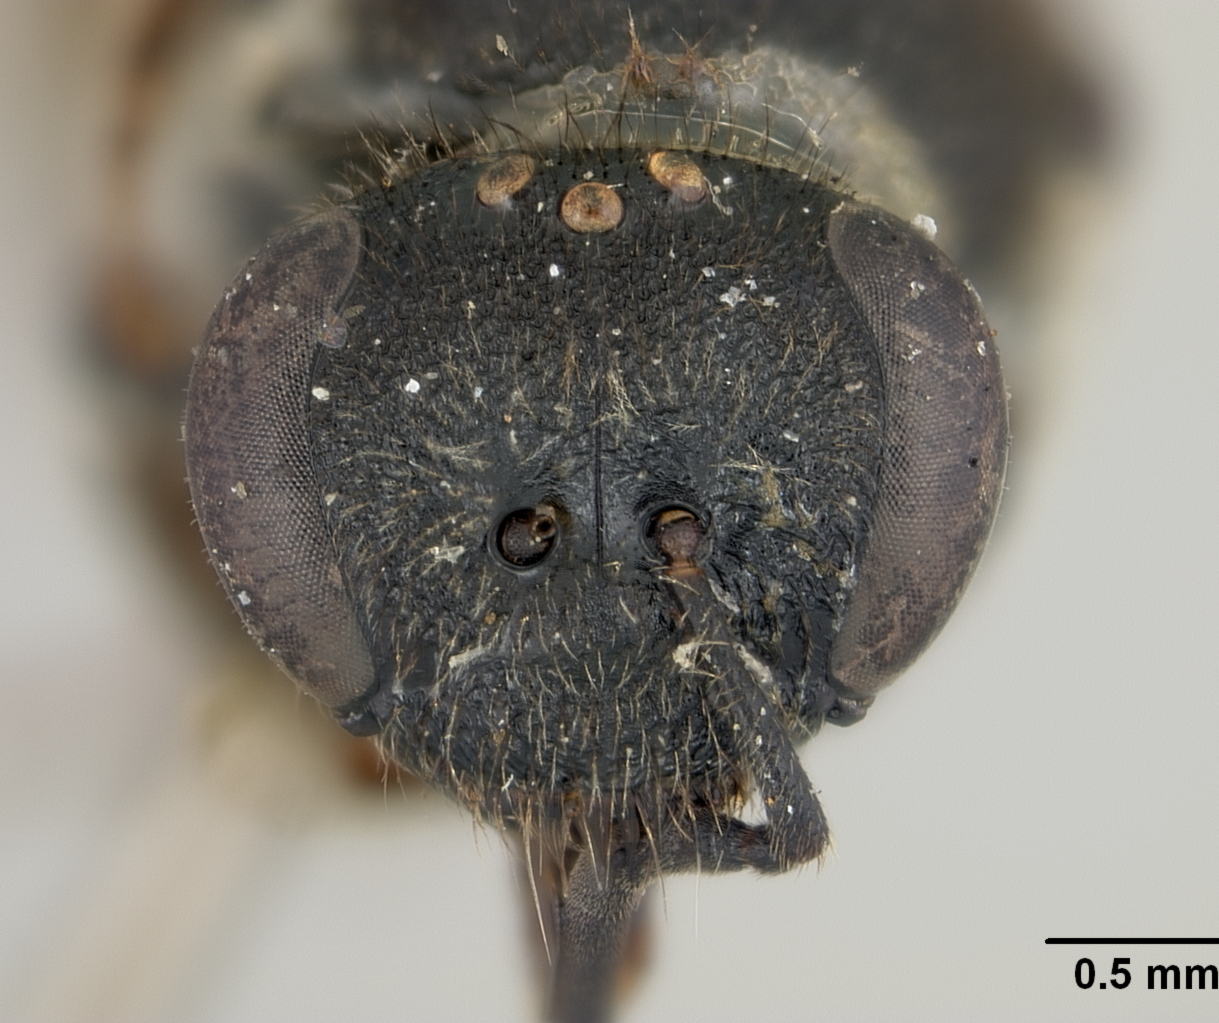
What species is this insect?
Halictus thoracicus
